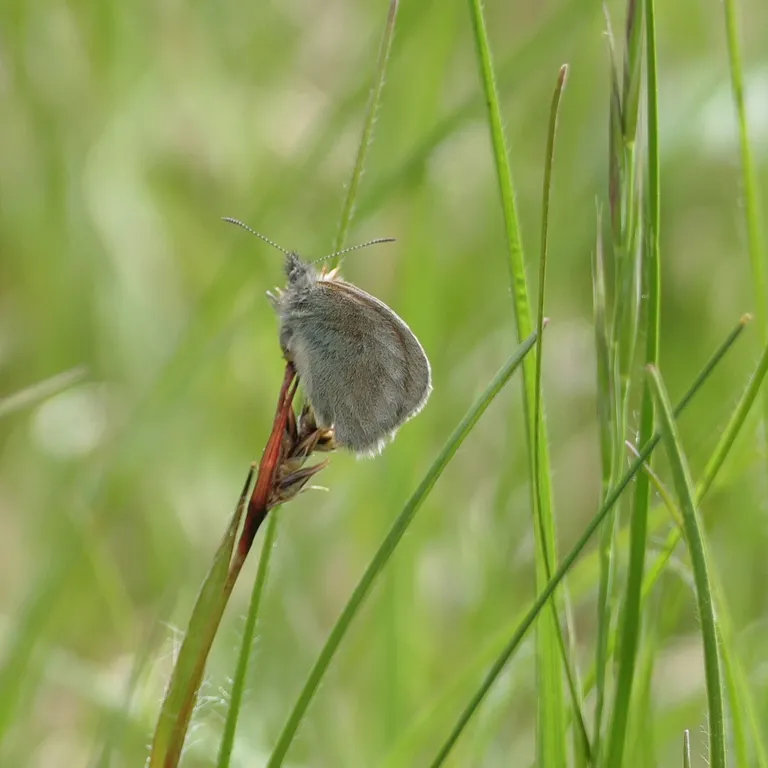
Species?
Coenonympha pamphilus
